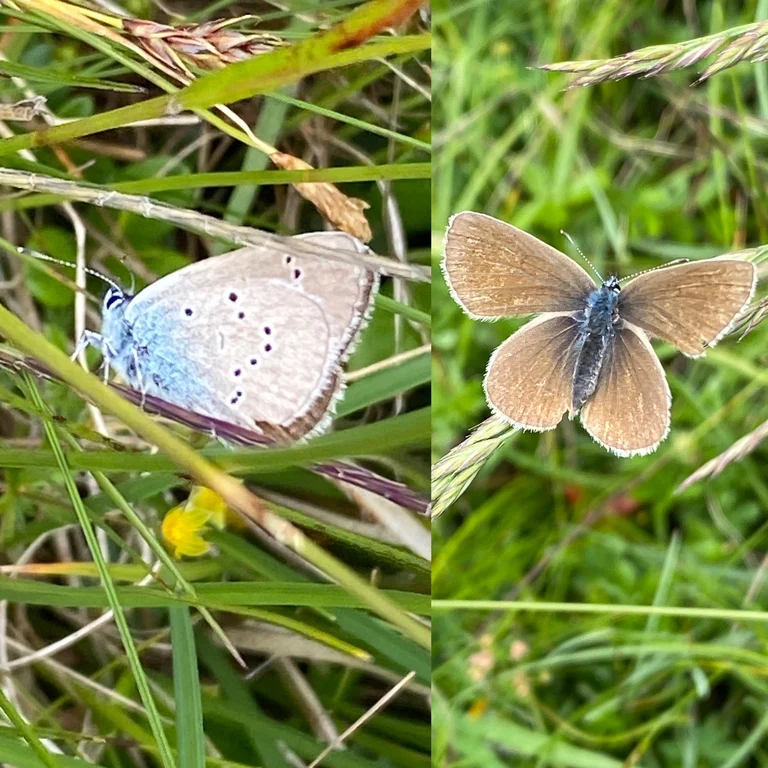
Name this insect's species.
Cyaniris semiargus
